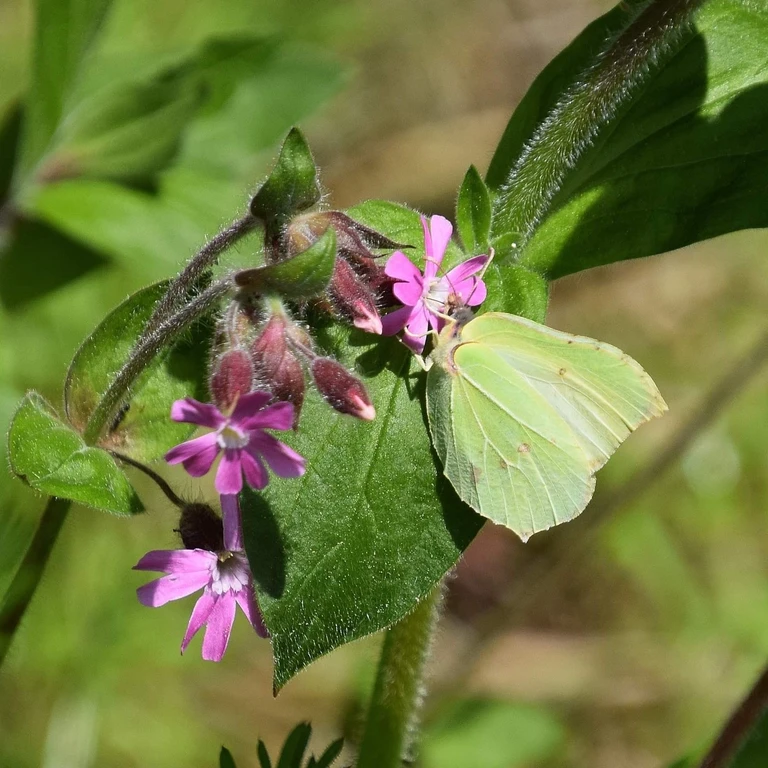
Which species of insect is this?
Gonepteryx rhamni
